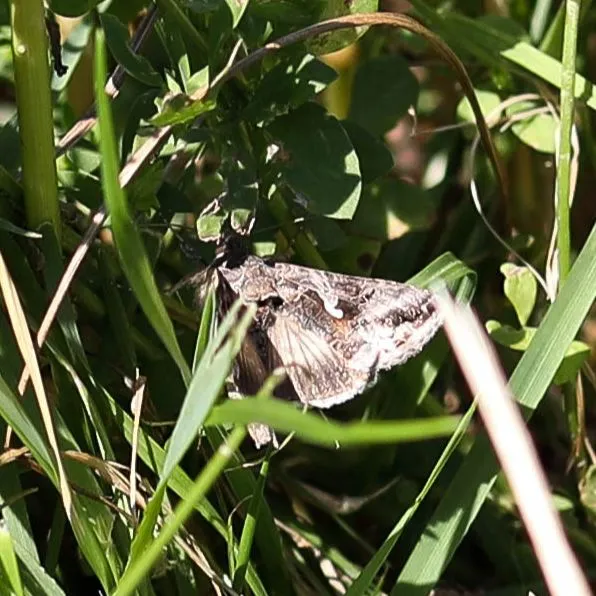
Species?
Autographa gamma
